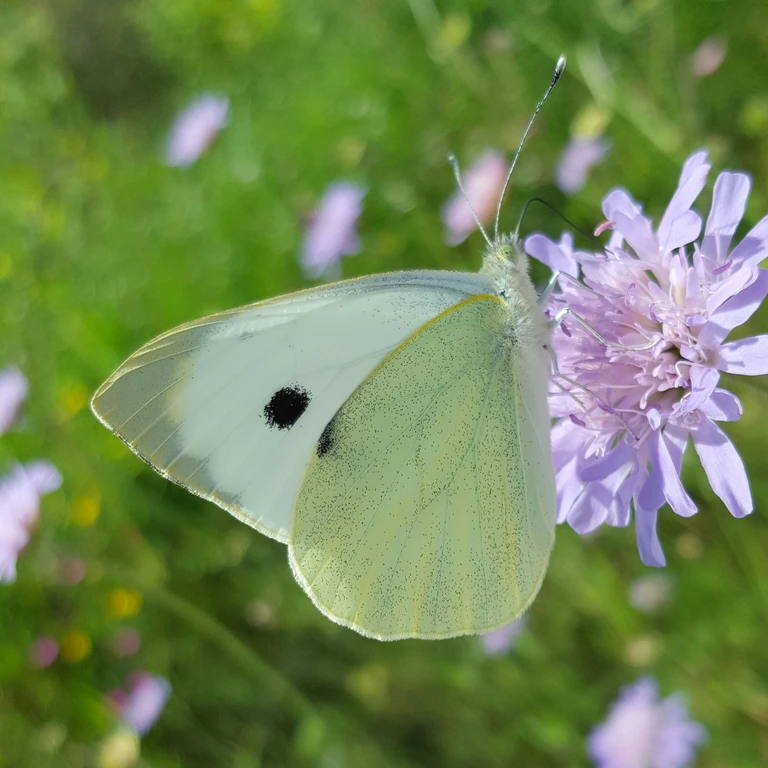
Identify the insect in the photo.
Pieris brassicae
